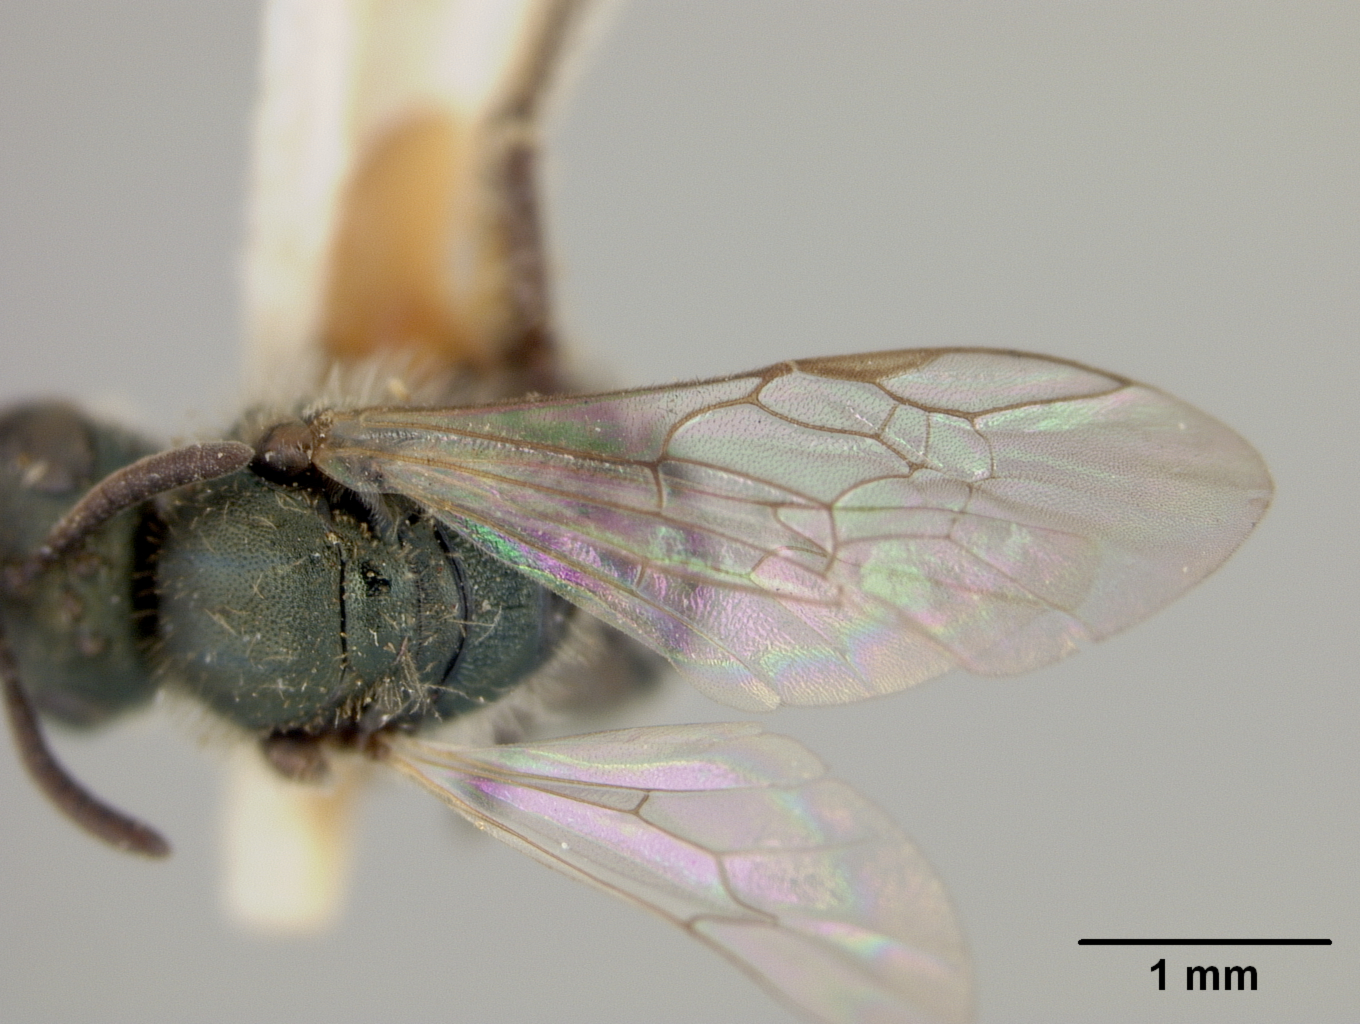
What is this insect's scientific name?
Halictus sublatens
